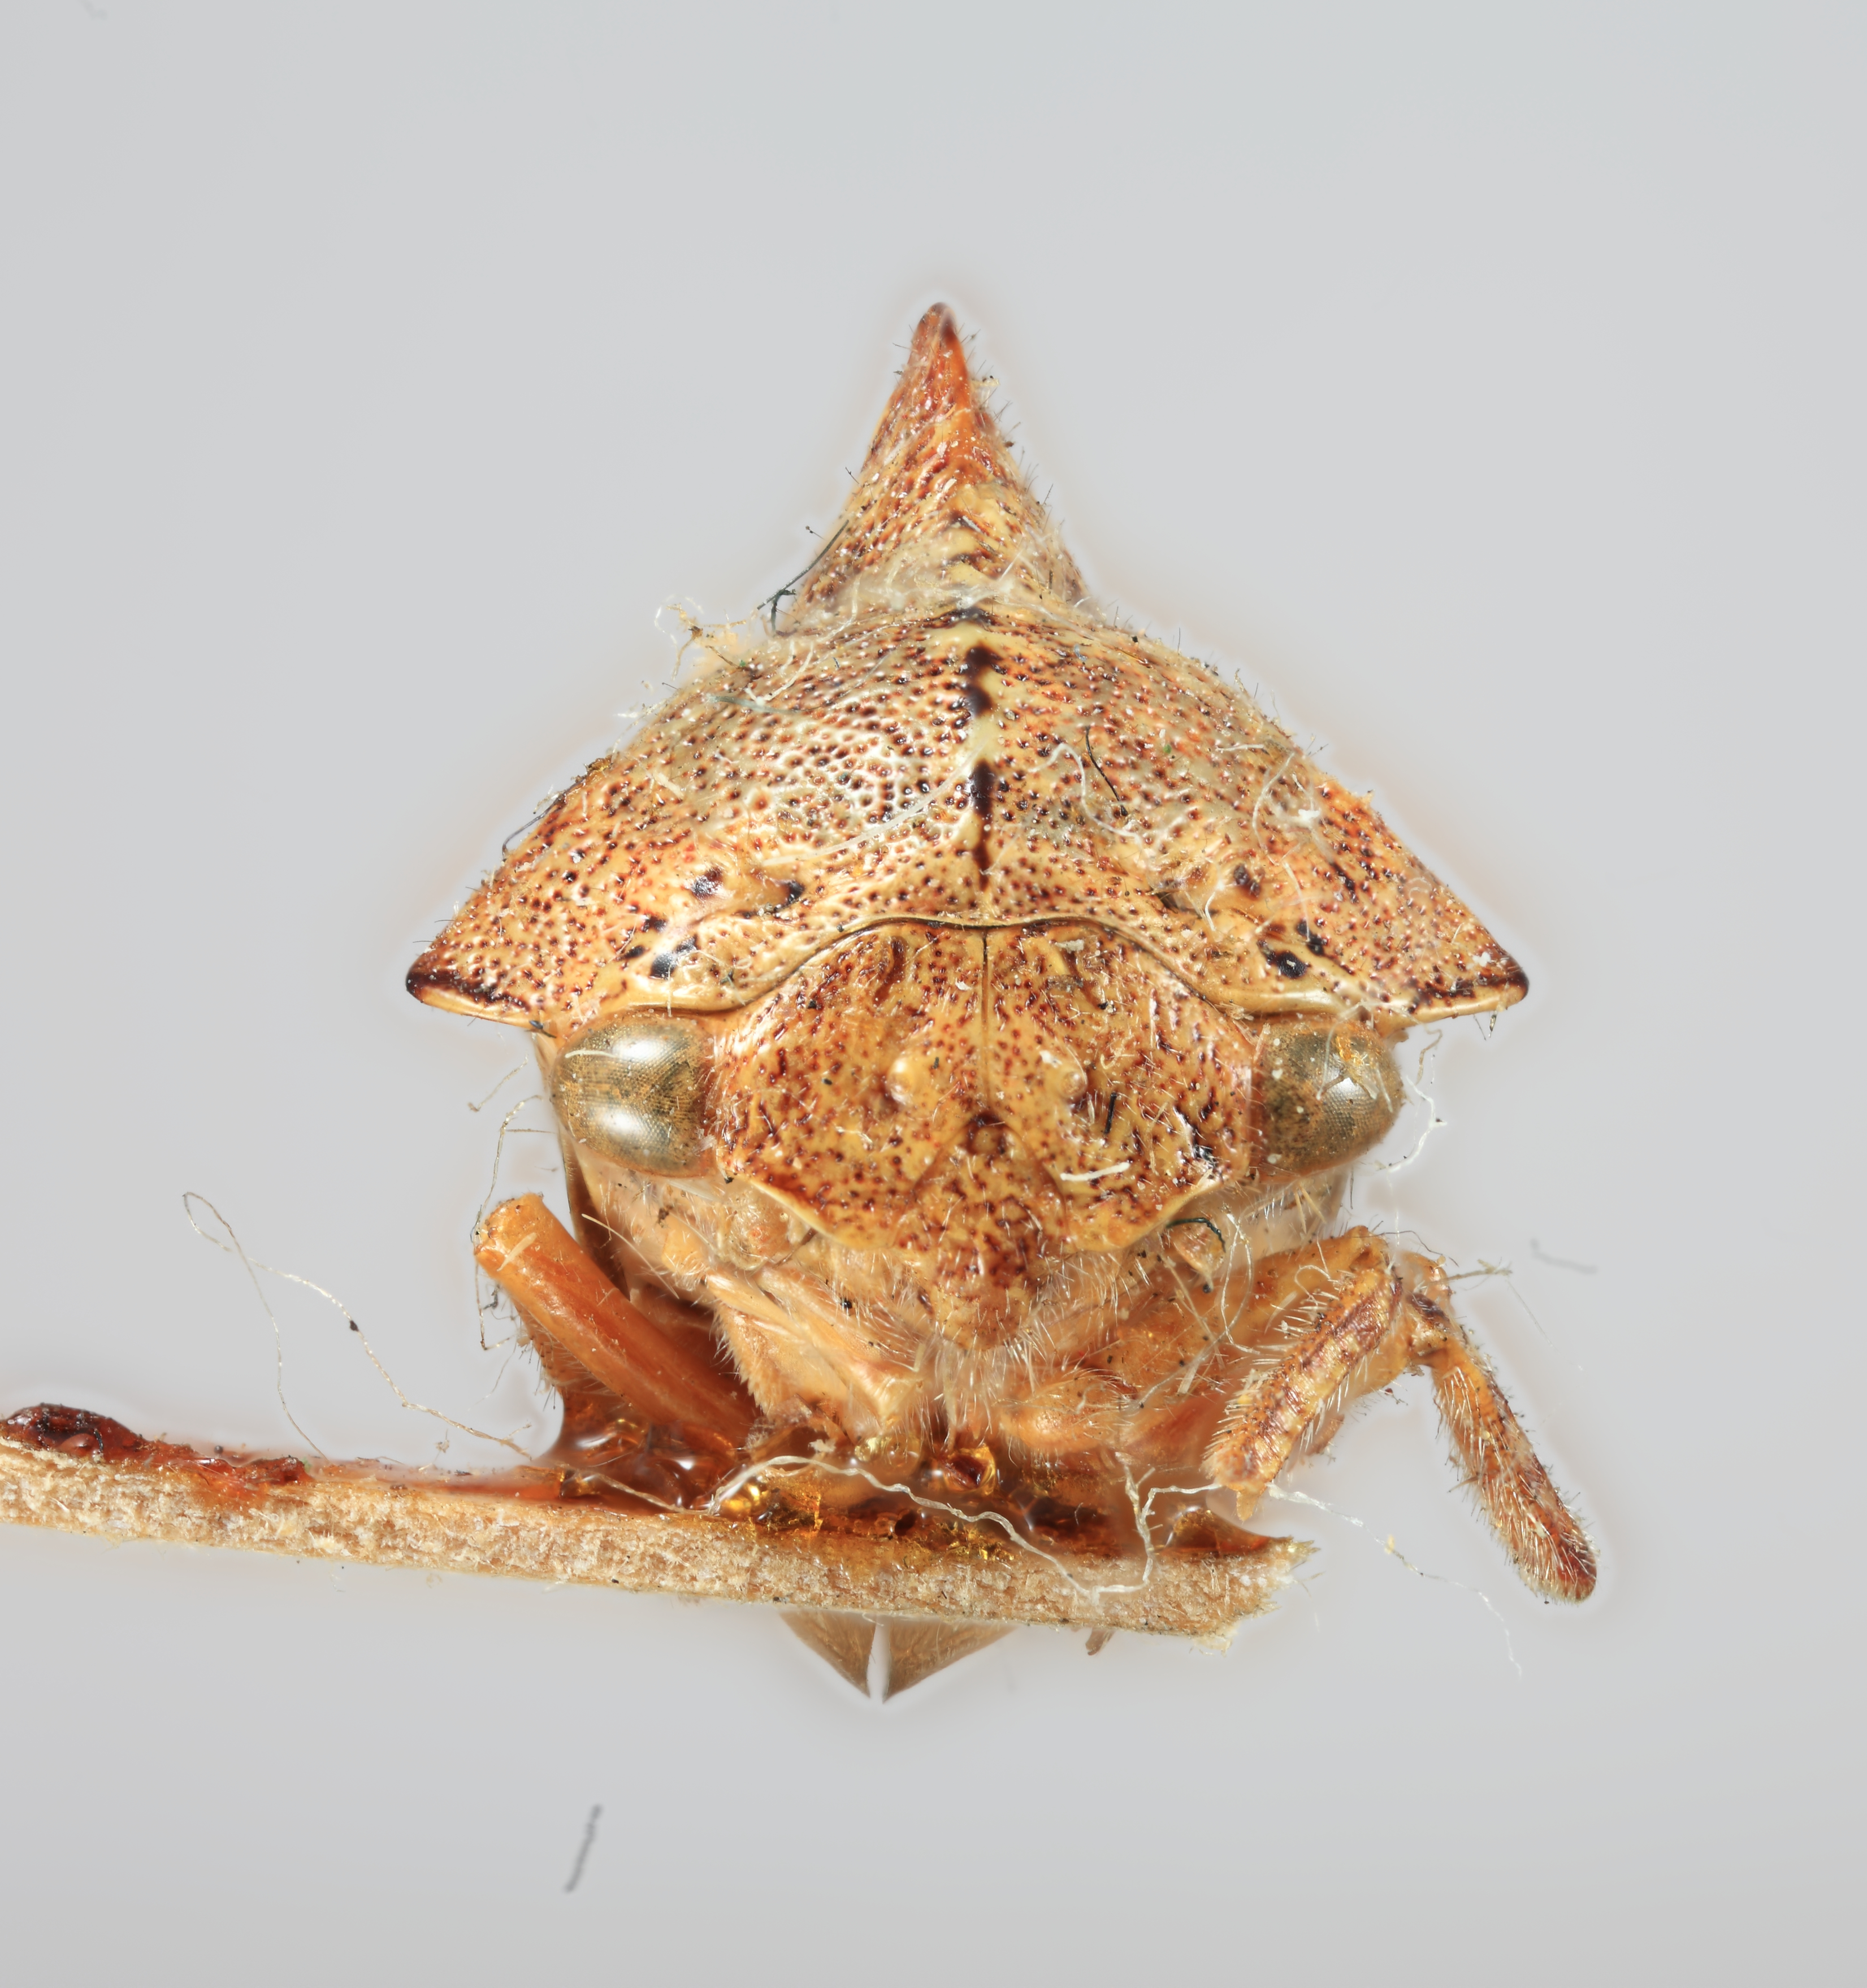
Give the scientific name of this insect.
Heliria gemma
